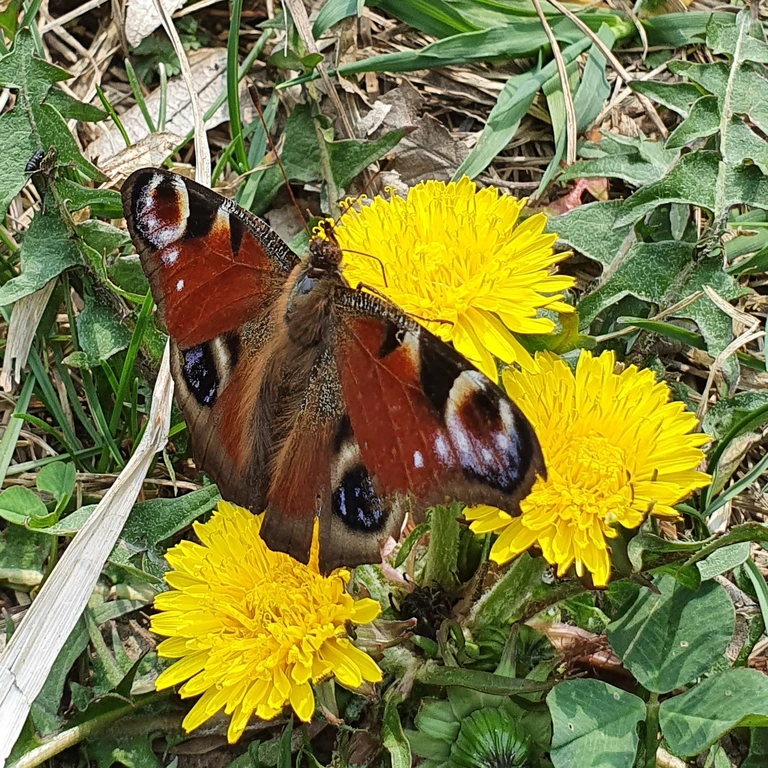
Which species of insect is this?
Aglais io
